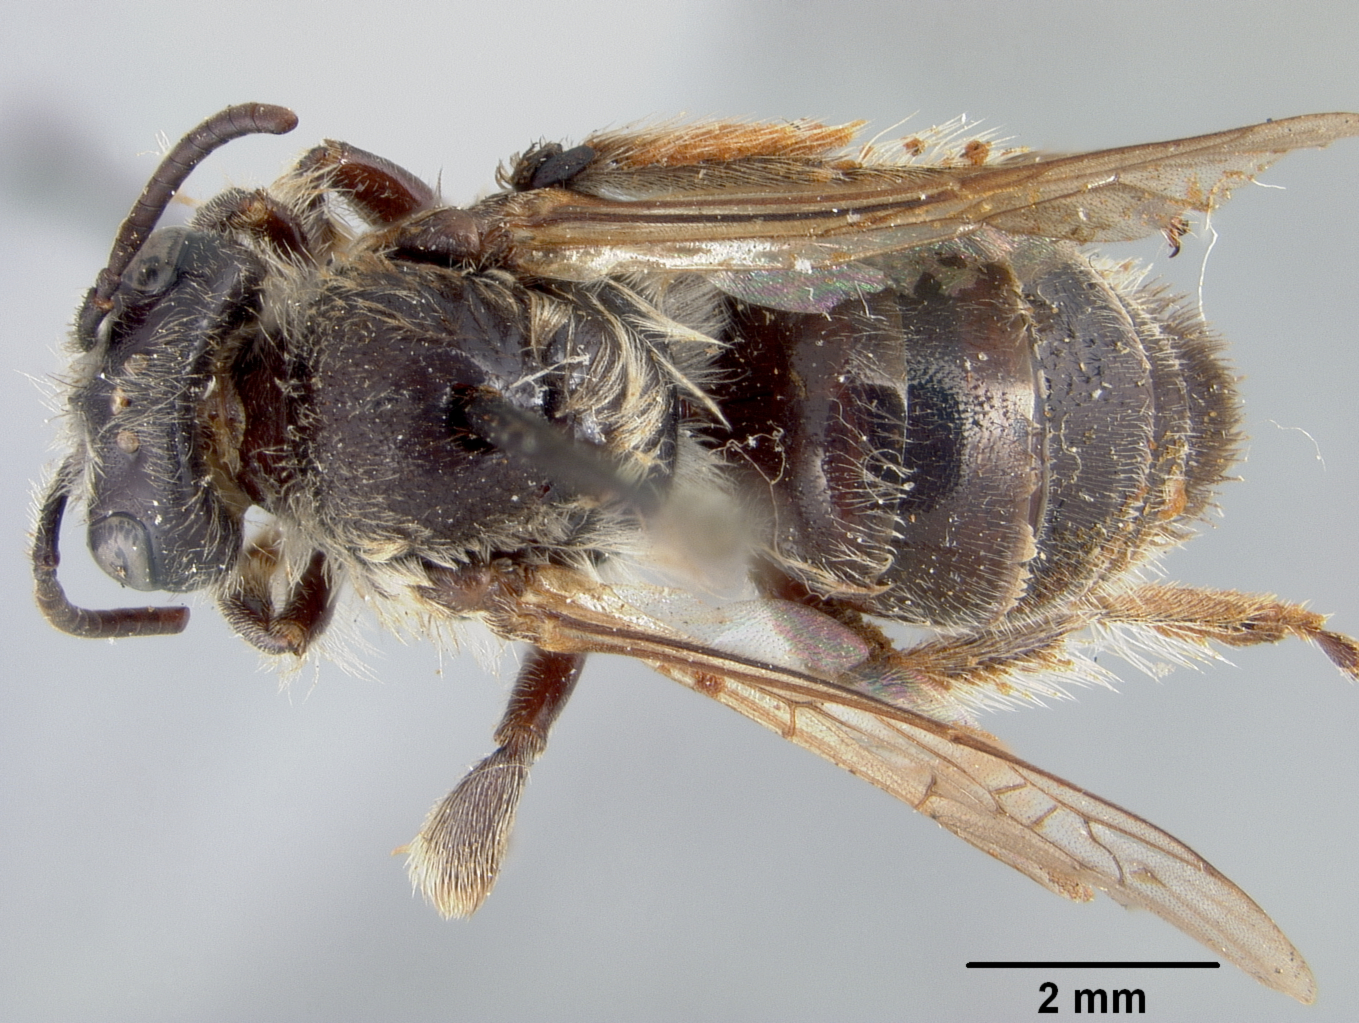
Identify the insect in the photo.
Dolichochile melittoides
